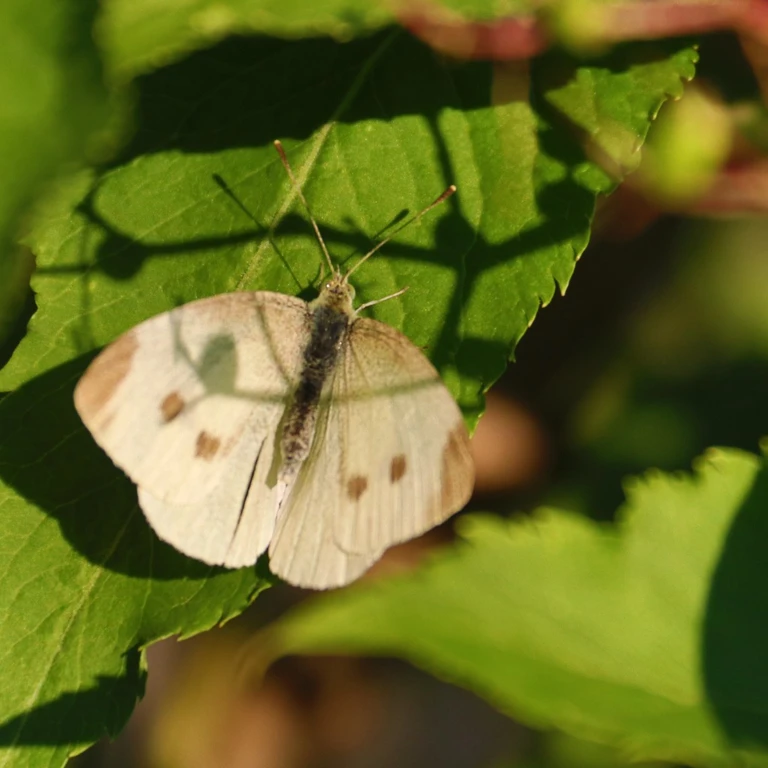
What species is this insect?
Pieris rapae
